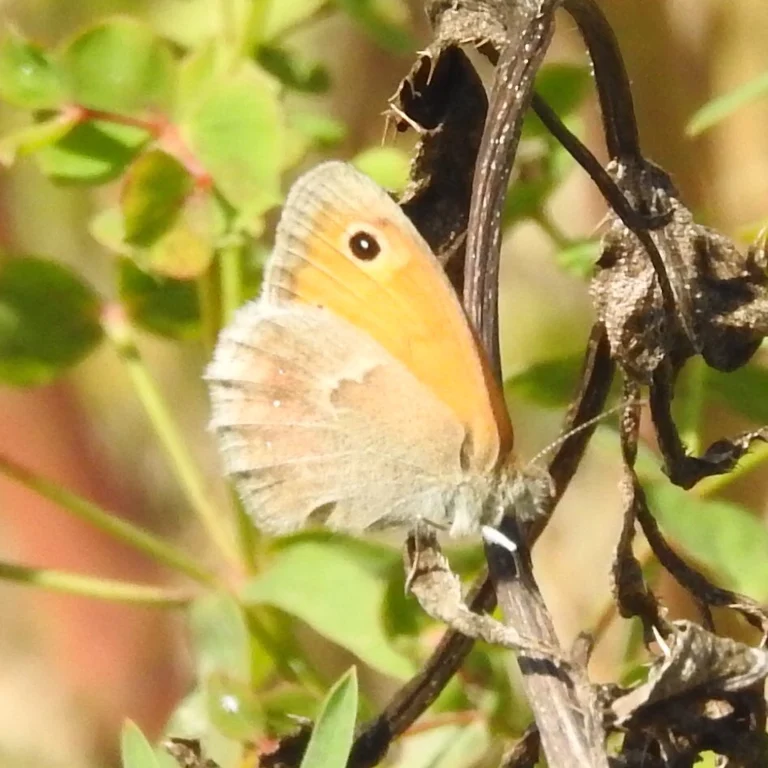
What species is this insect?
Coenonympha pamphilus
